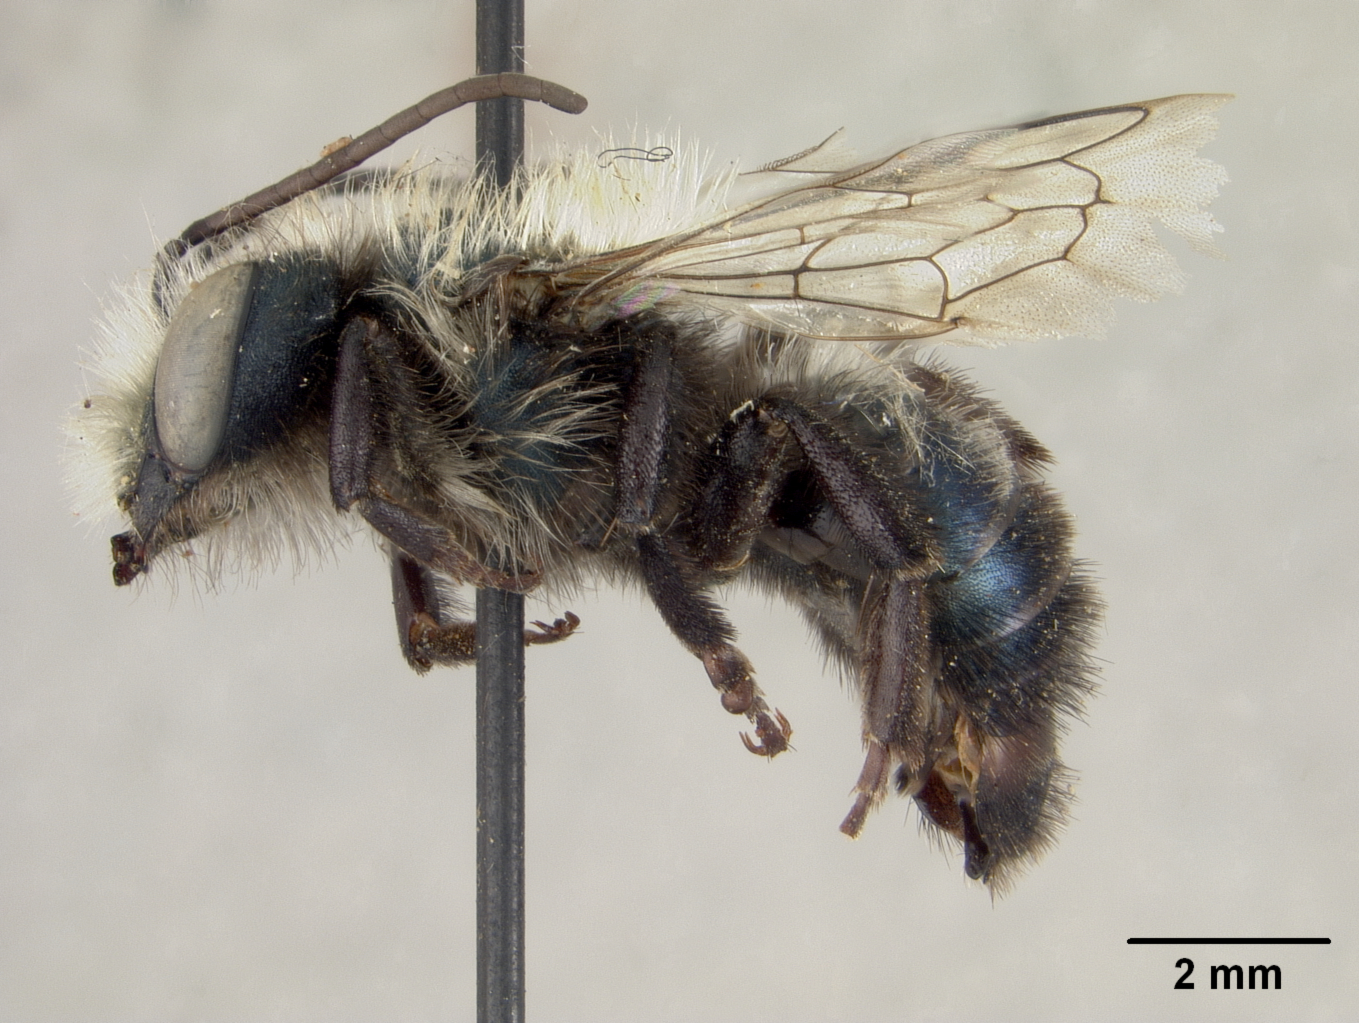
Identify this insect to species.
Osmia tanneri
